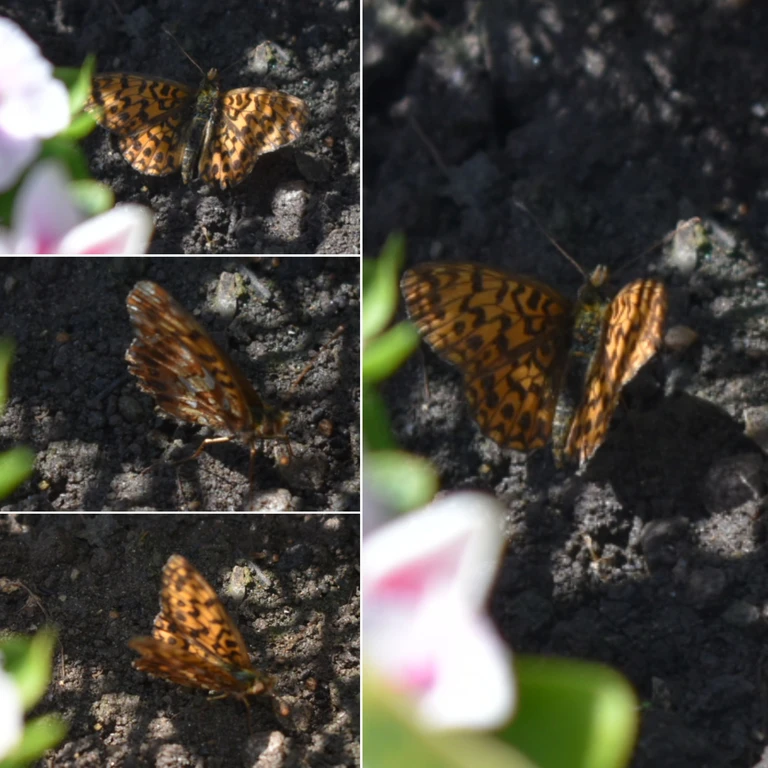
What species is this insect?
Boloria dia
